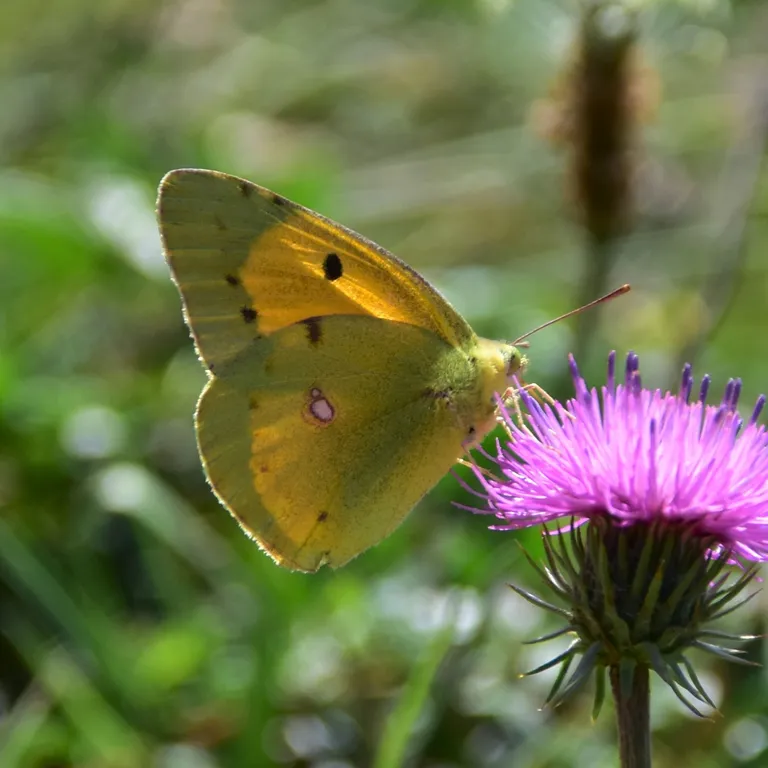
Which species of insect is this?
Colias croceus
